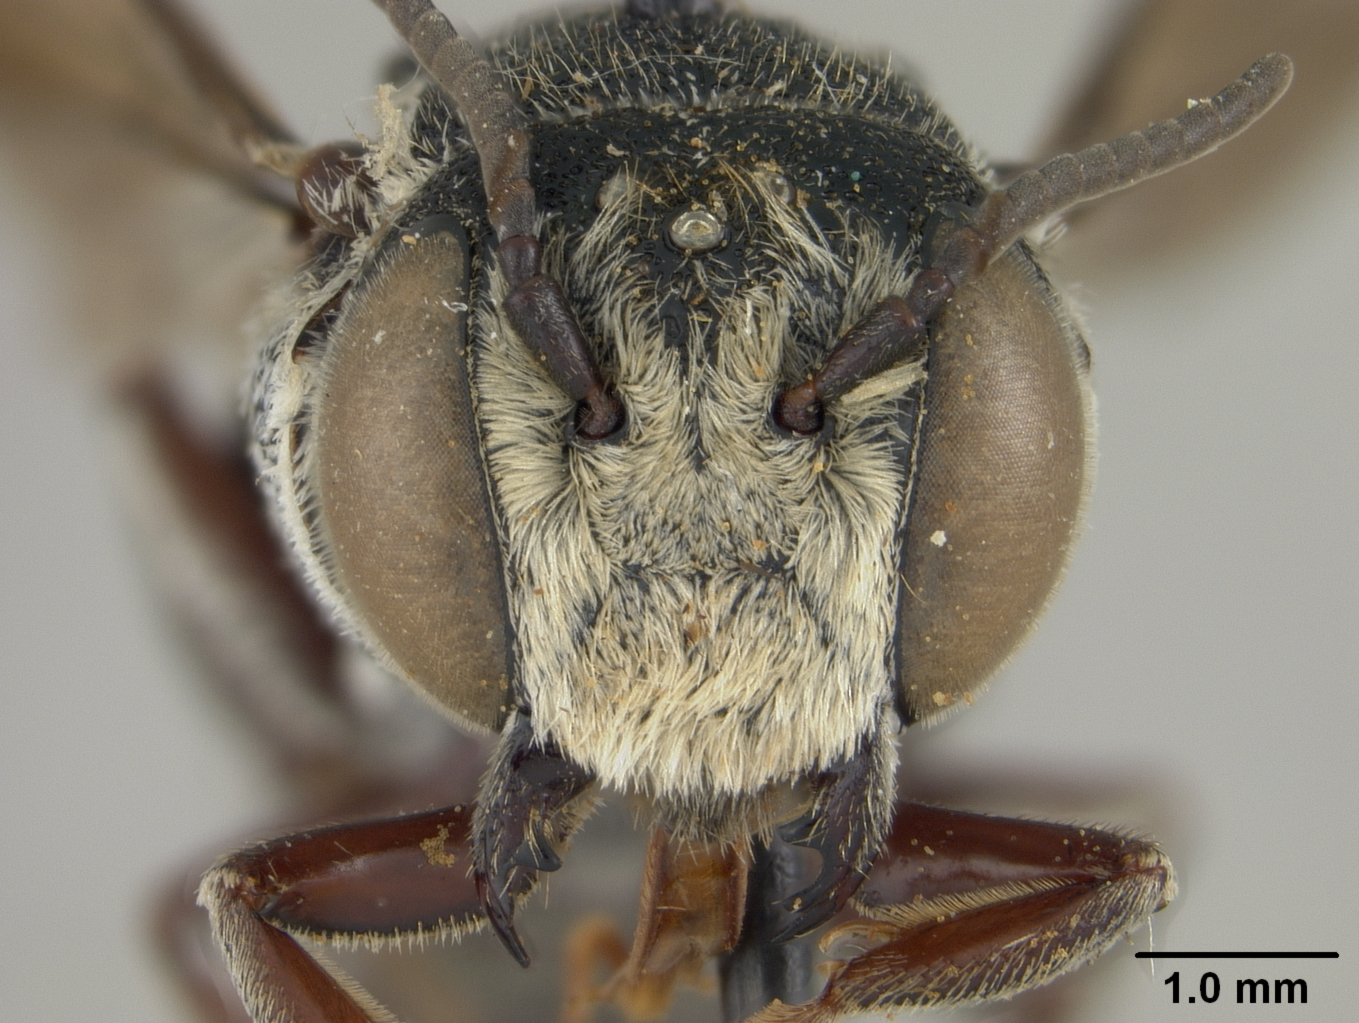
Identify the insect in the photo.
Coelioxys boharti
